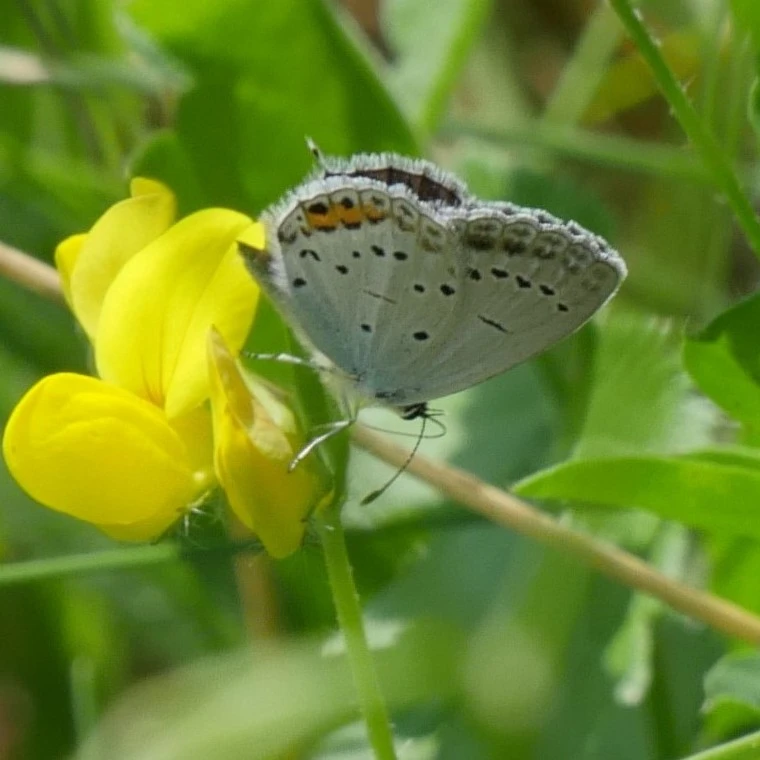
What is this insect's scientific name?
Cupido argiades (also Elkalyce argiades)
